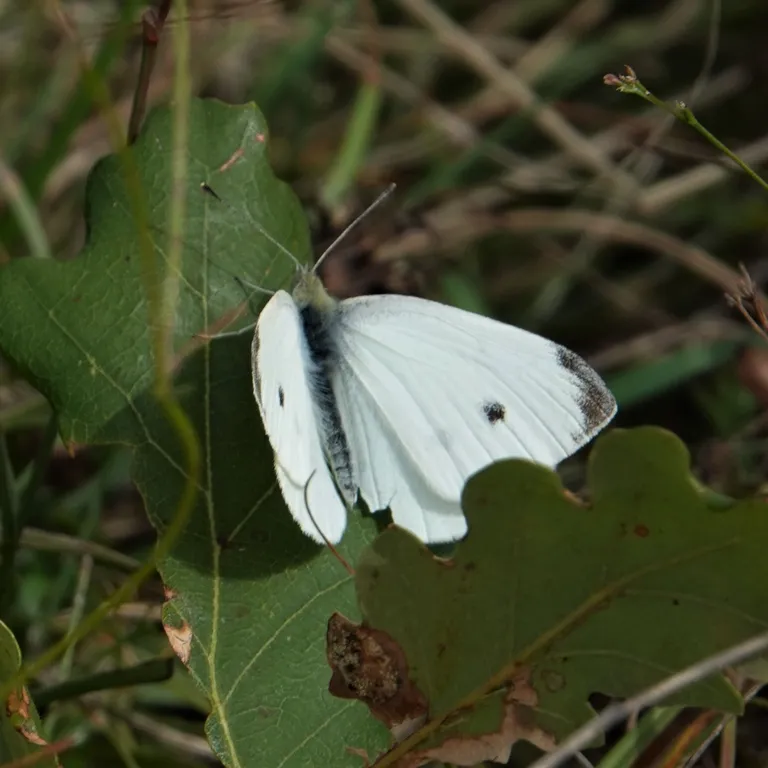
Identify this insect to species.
Pieris rapae
